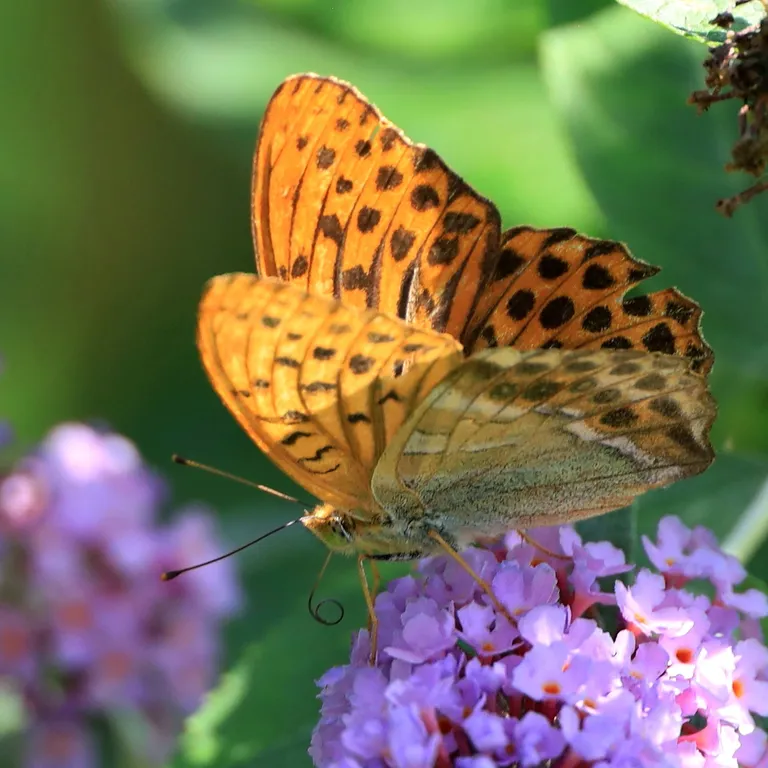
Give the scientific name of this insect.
Argynnis paphia
